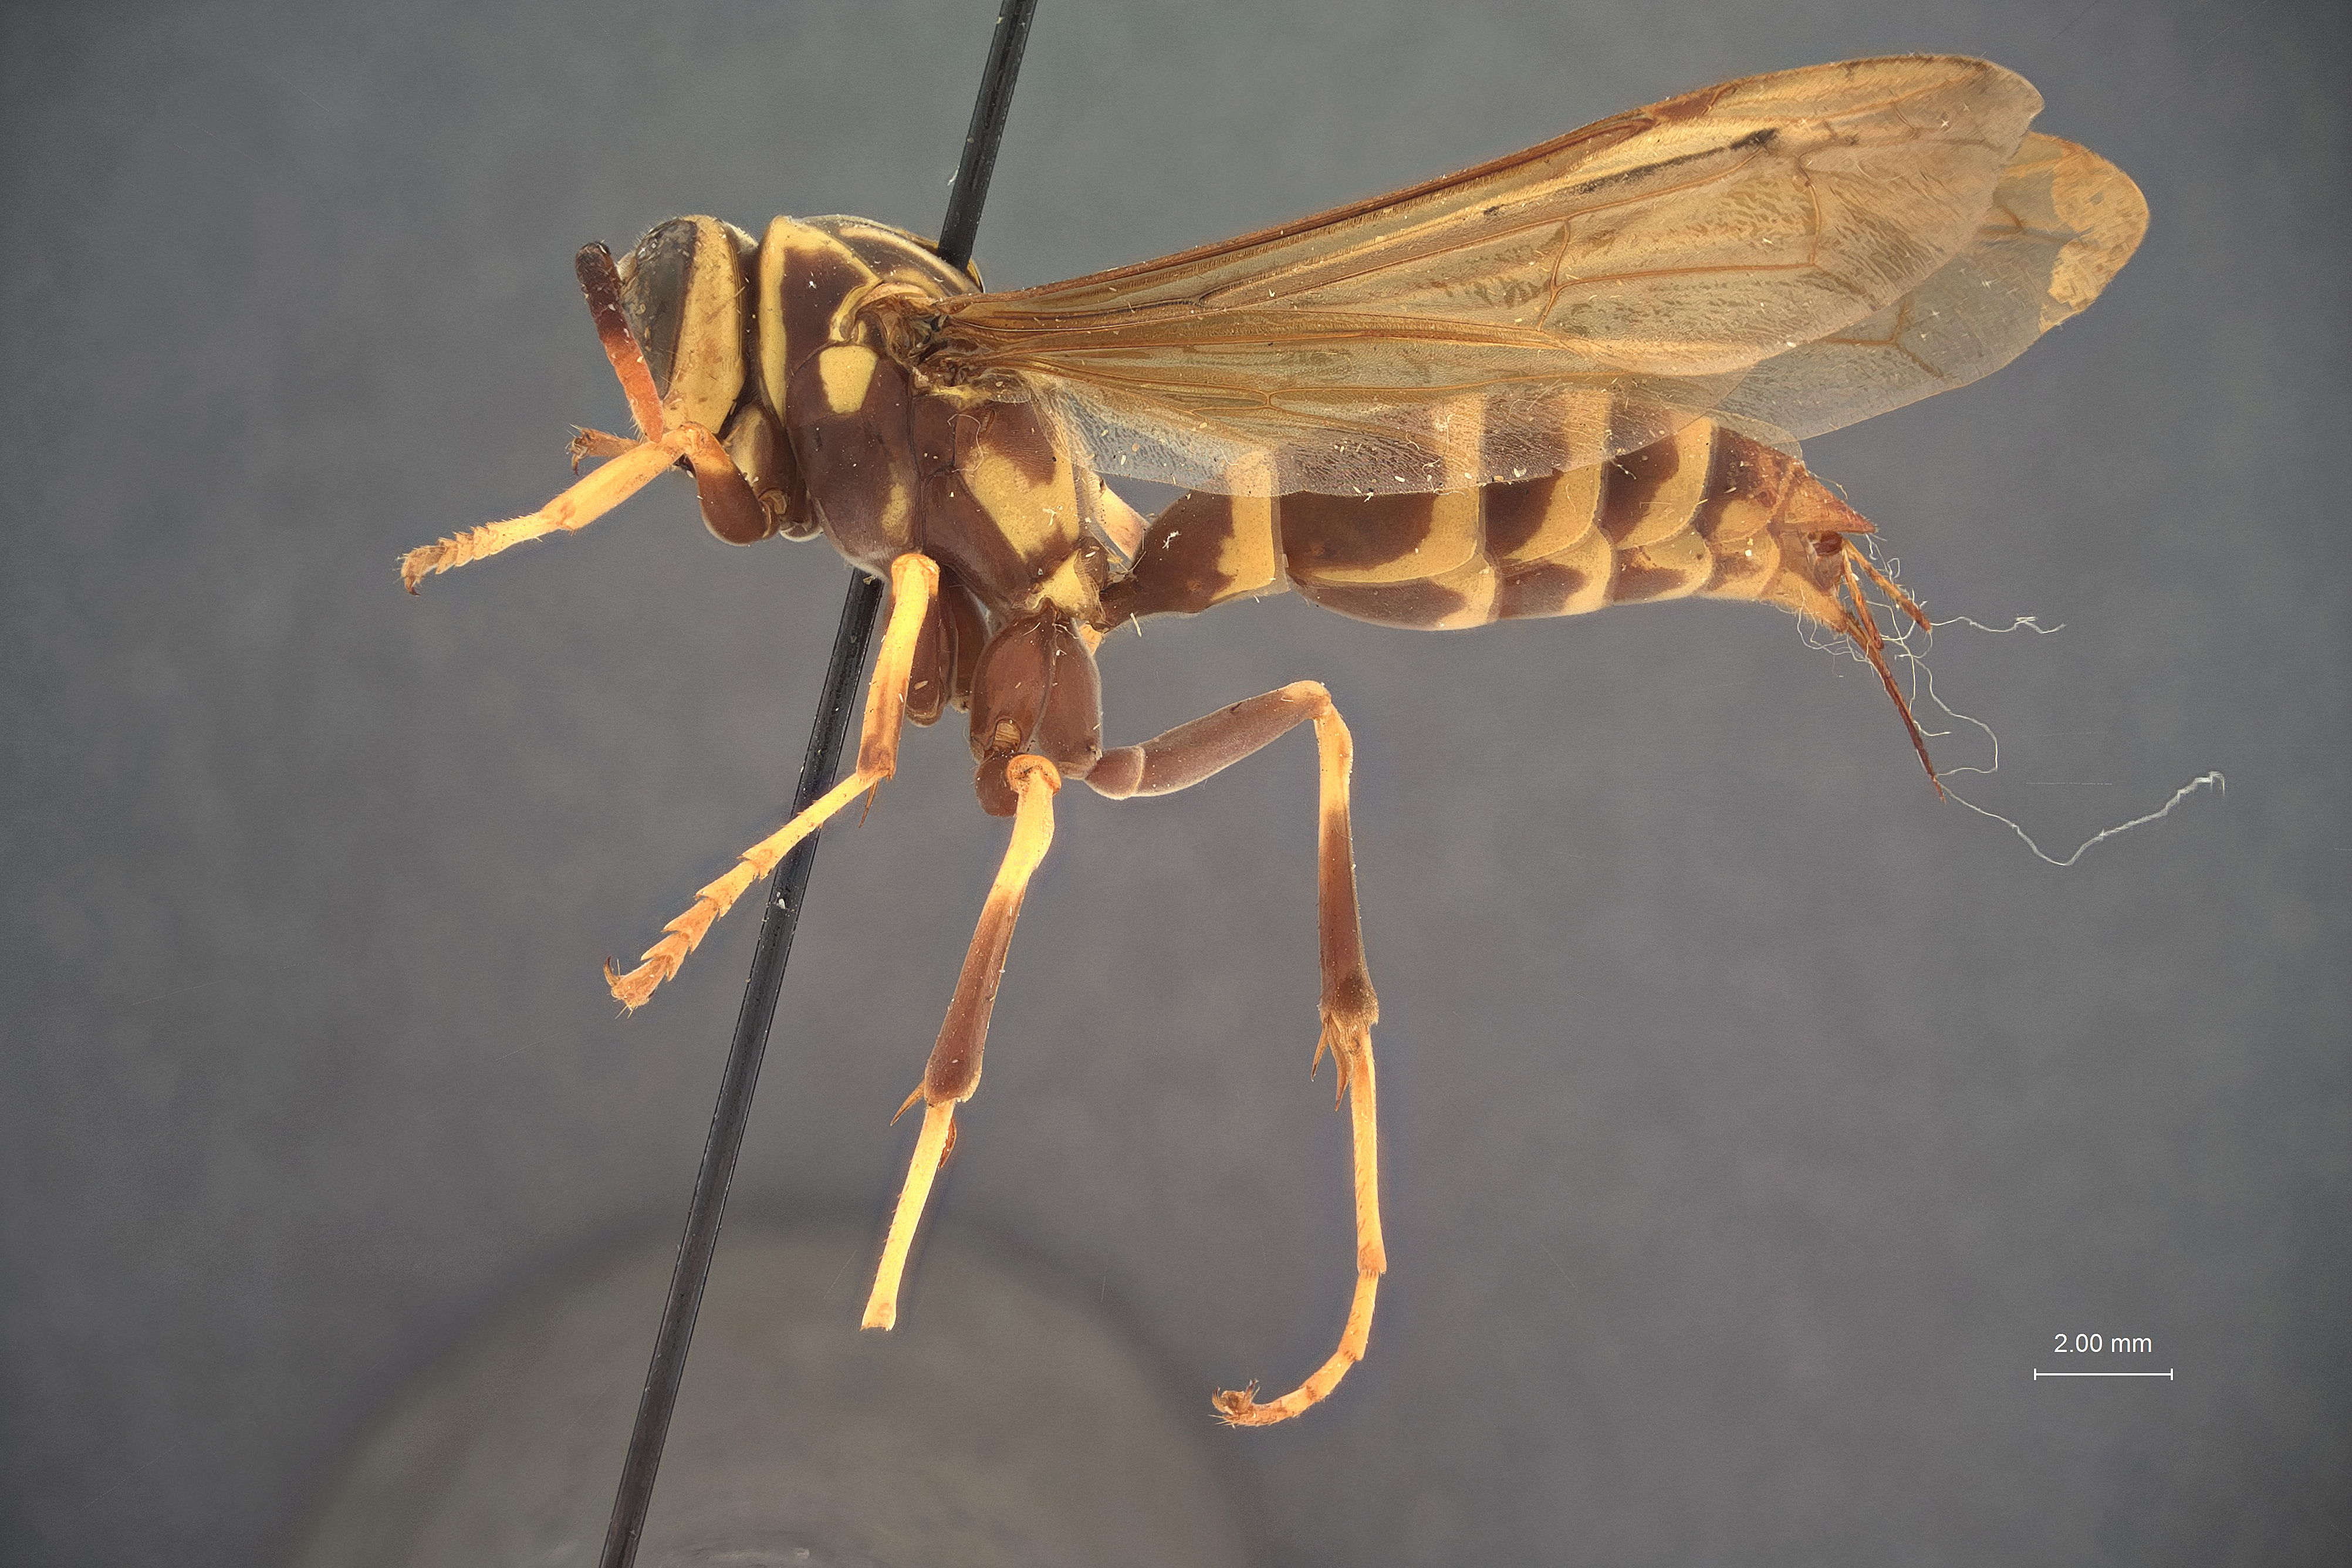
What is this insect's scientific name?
Polistes bequaertellus
